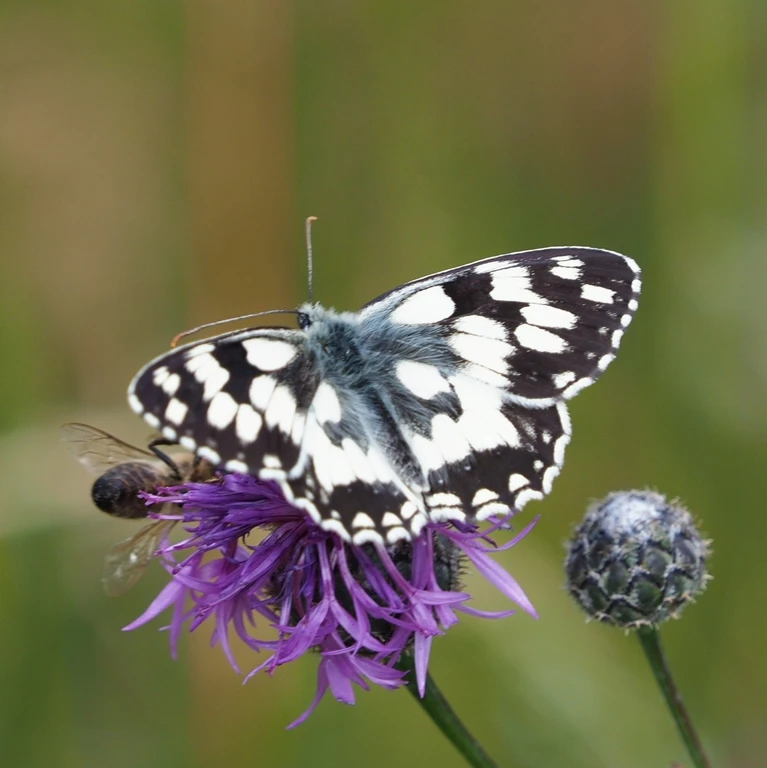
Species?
Melanargia galathea
